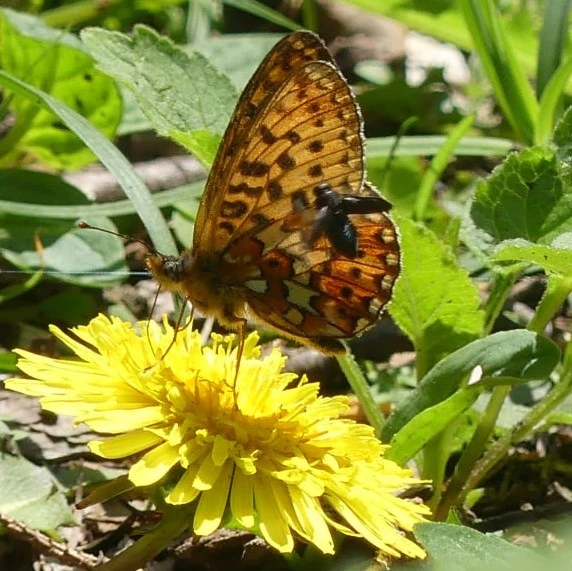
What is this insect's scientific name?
Boloria euphrosyne (also Clossiana euphrosyne)
